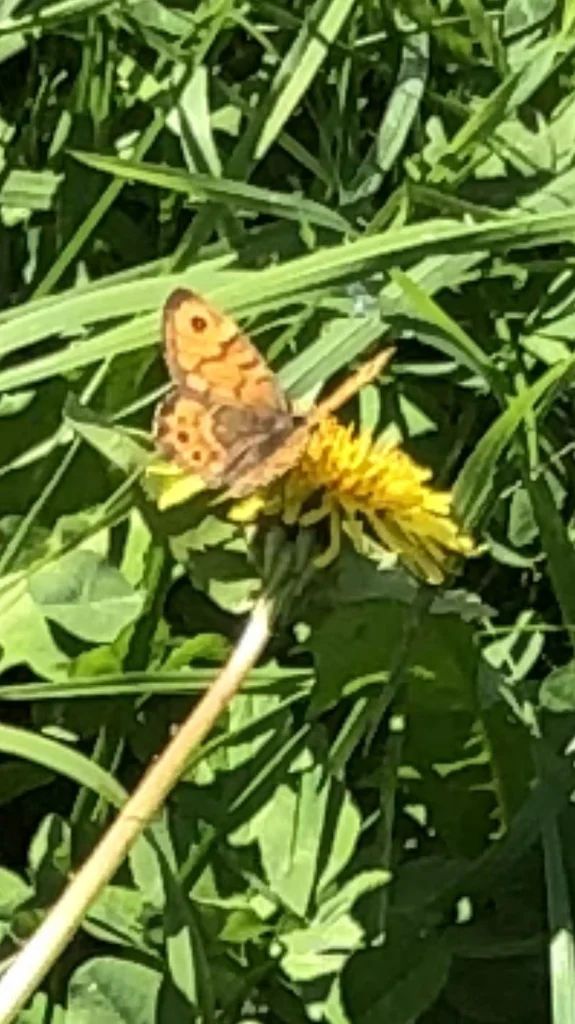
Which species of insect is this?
Lasiommata megera (also Pararge megera)
